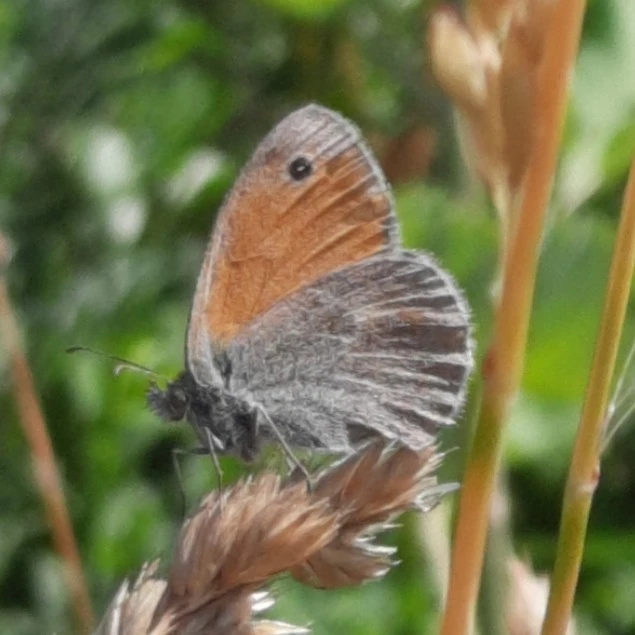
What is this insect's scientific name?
Coenonympha pamphilus
